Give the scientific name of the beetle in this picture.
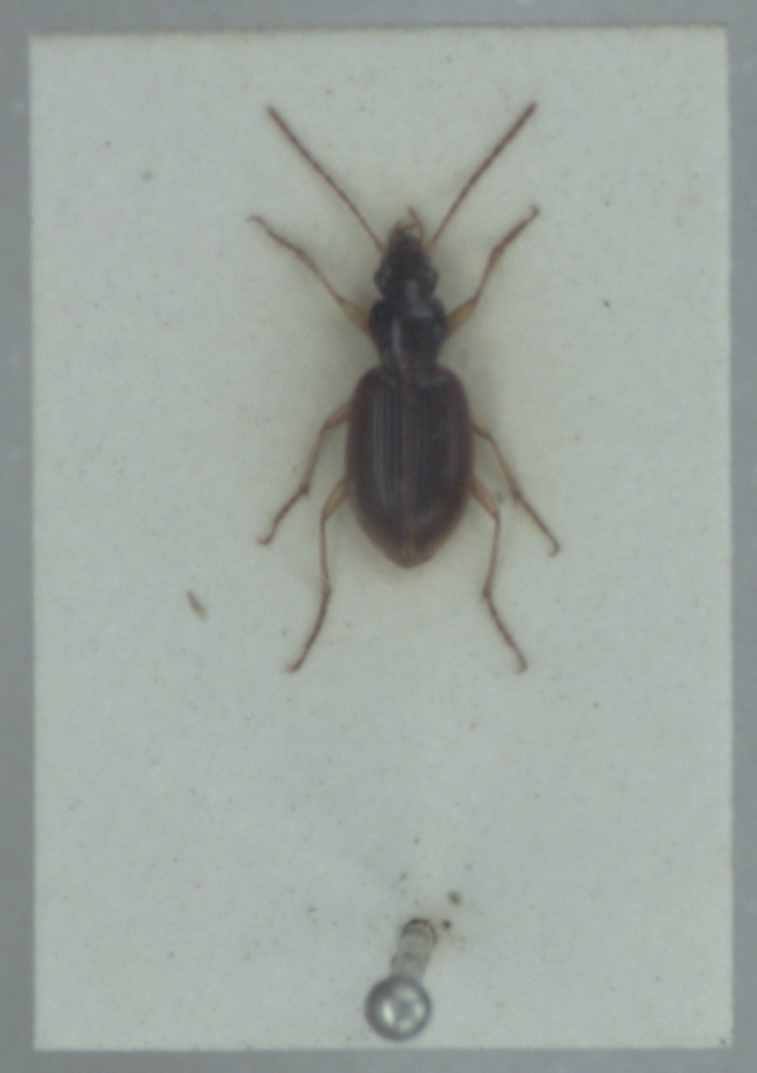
Paranchus albipes
